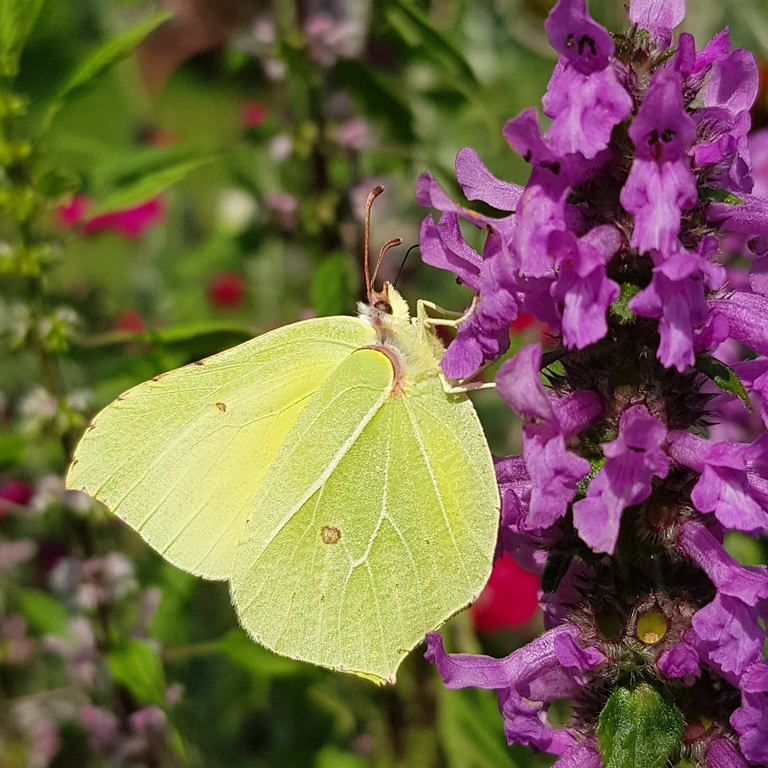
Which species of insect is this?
Gonepteryx rhamni
